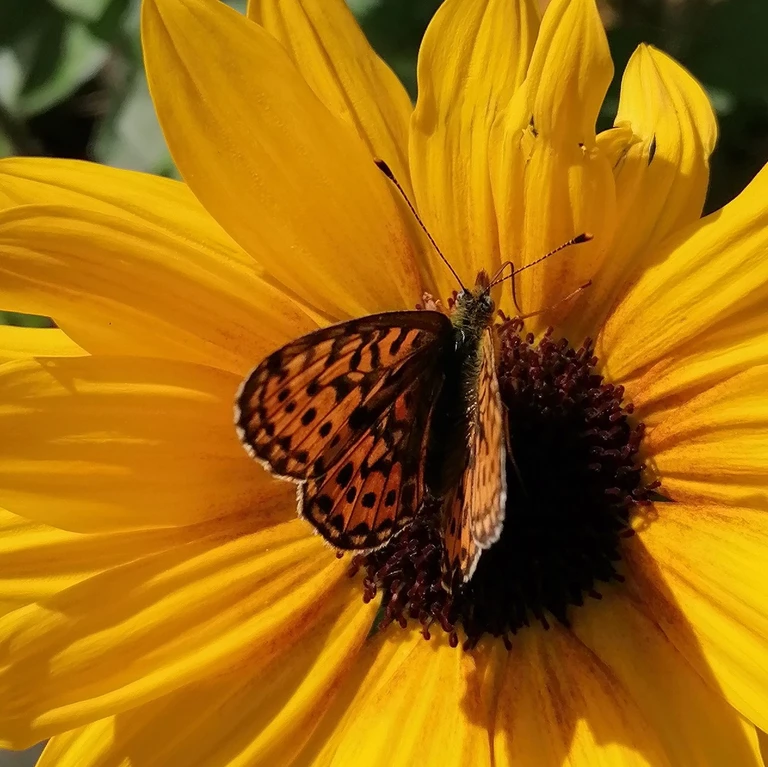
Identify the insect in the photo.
Boloria euphrosyne (also Clossiana euphrosyne)
